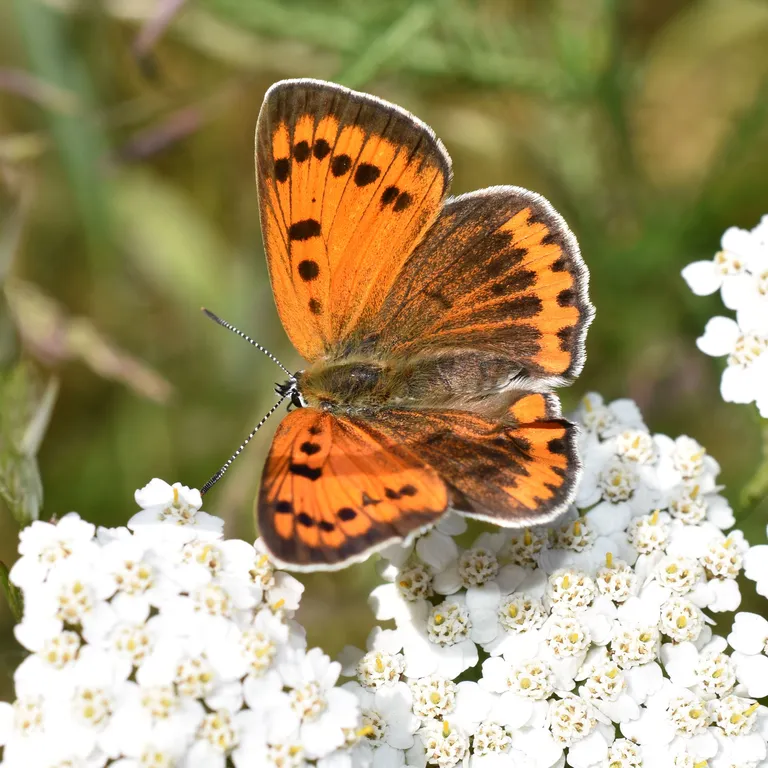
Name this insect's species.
Lycaena dispar
